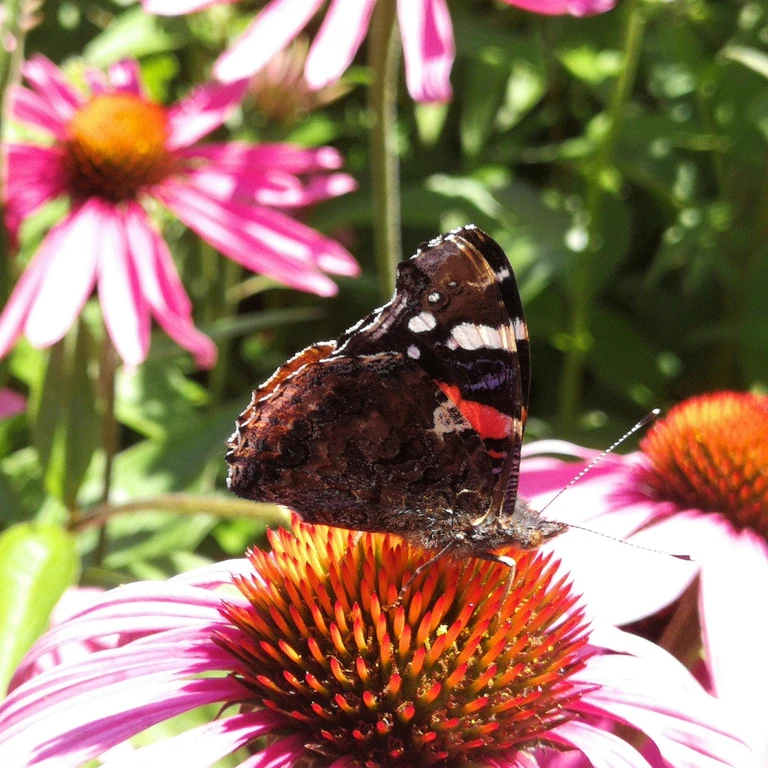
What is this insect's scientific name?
Vanessa atalanta
